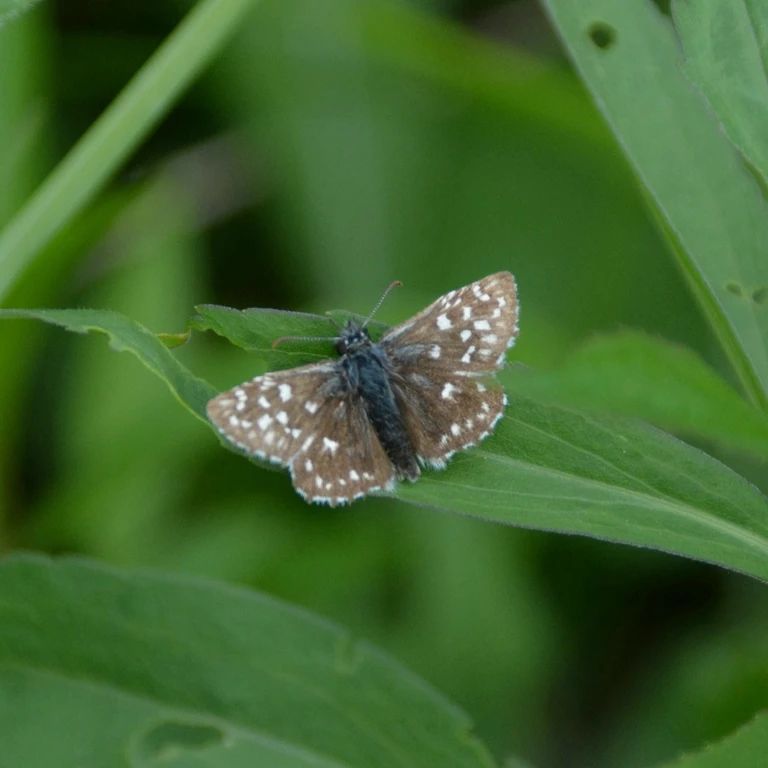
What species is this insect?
Pyrgus malvae
